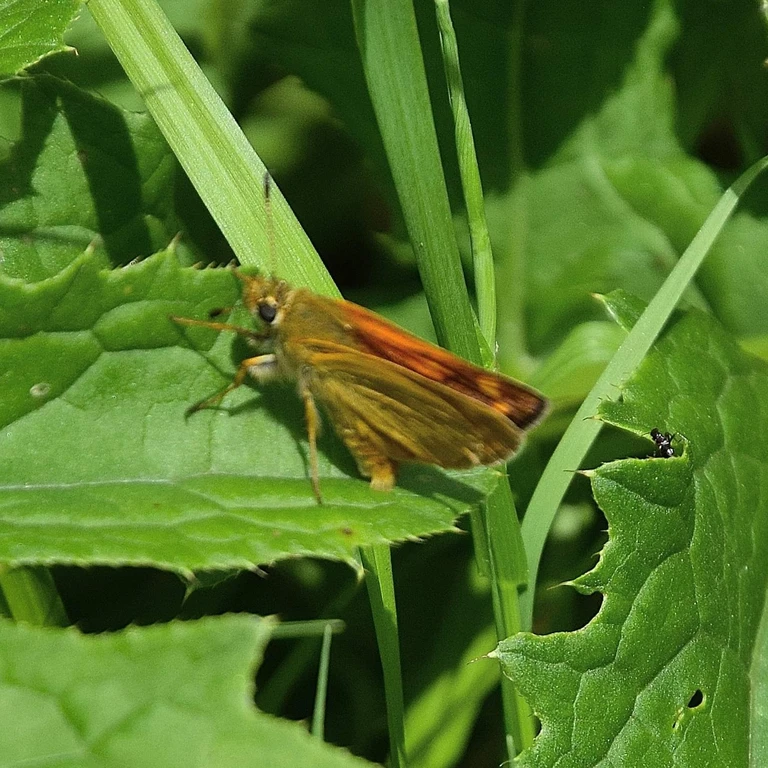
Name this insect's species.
Ochlodes sylvanus (also Ochlodes venata)
